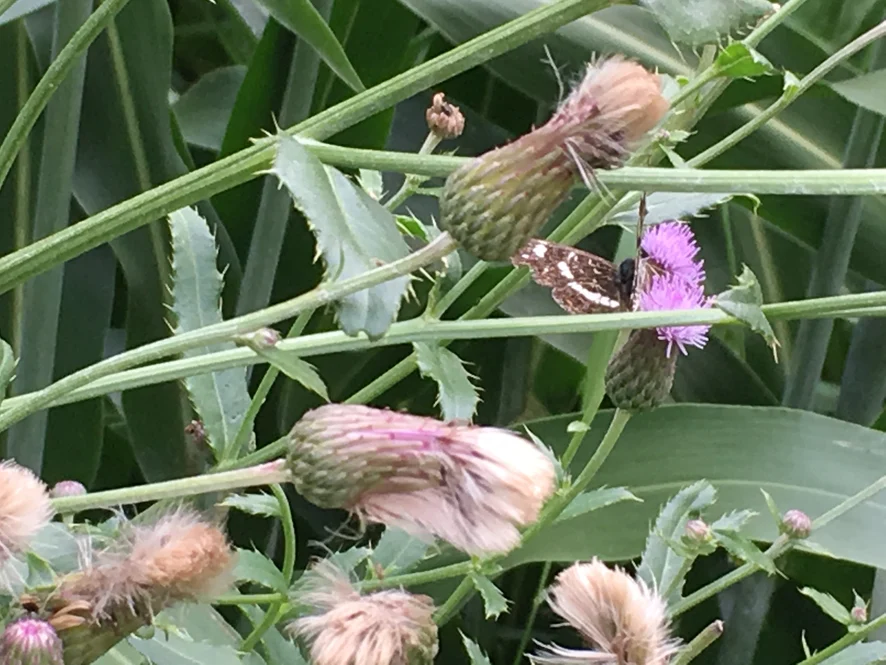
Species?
Araschnia levana
